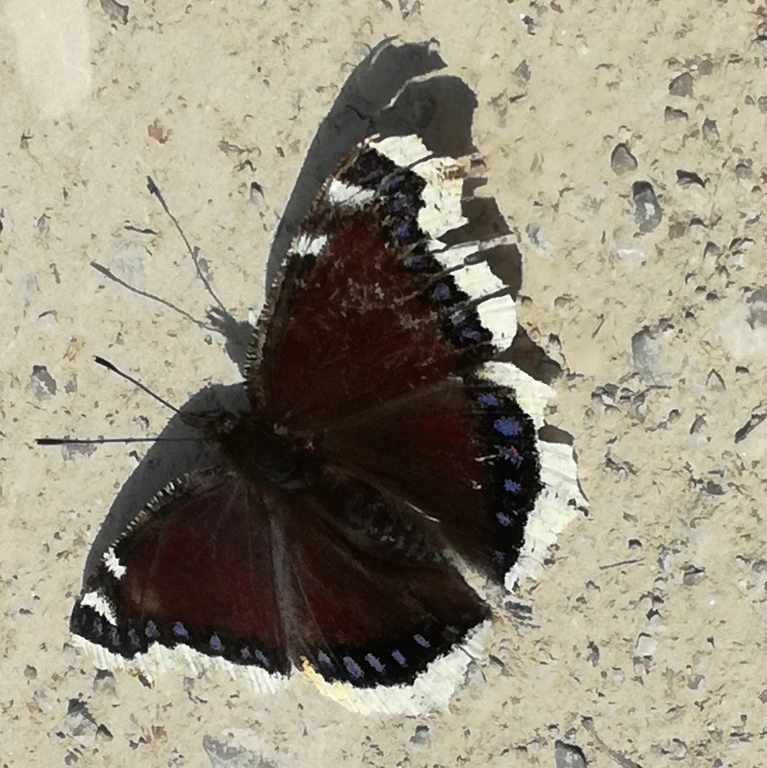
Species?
Nymphalis antiopa
